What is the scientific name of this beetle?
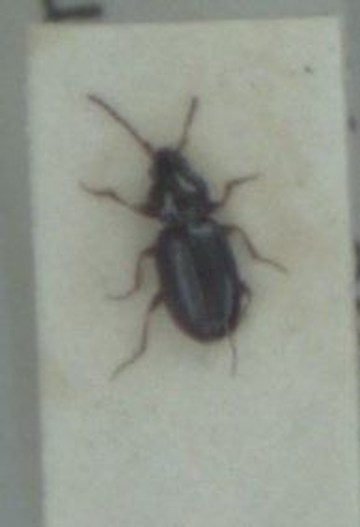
Bembidion obtusum
